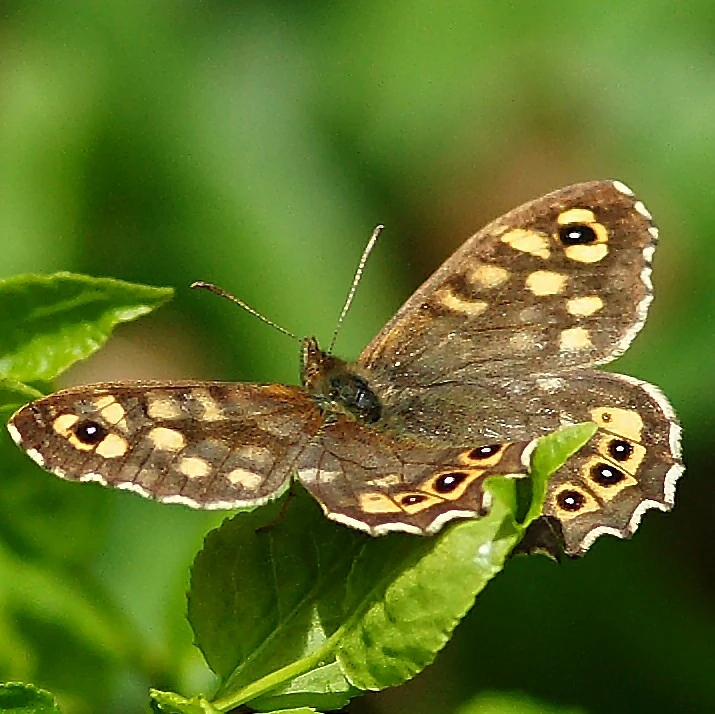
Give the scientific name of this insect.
Pararge aegeria
